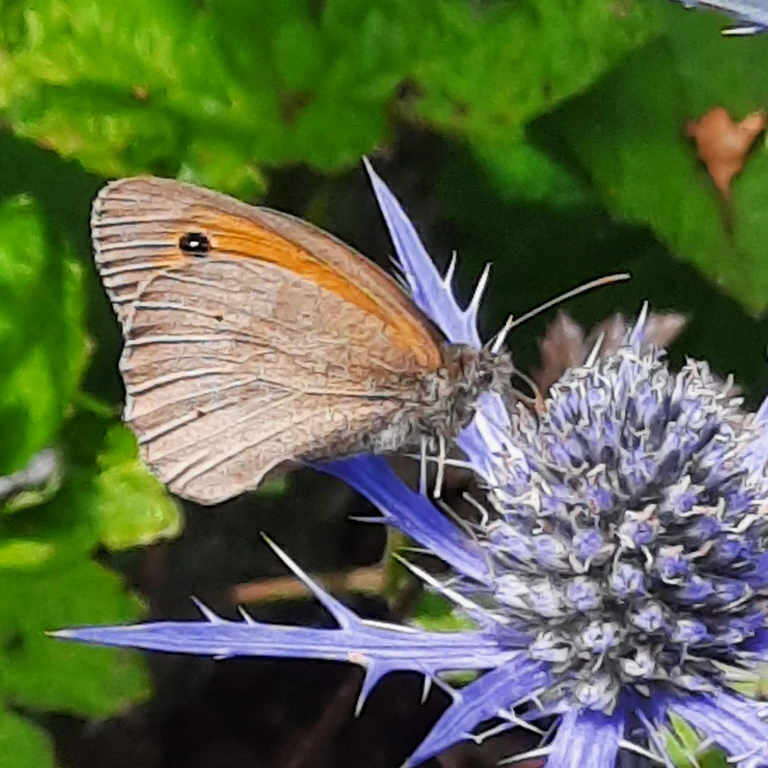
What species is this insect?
Maniola jurtina
